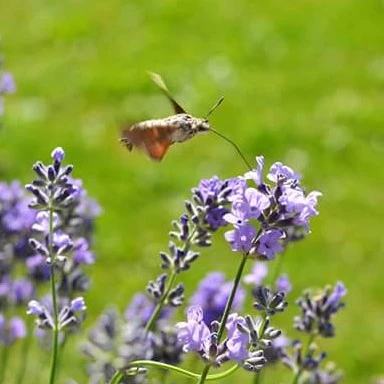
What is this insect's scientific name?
Macroglossum stellatarum
